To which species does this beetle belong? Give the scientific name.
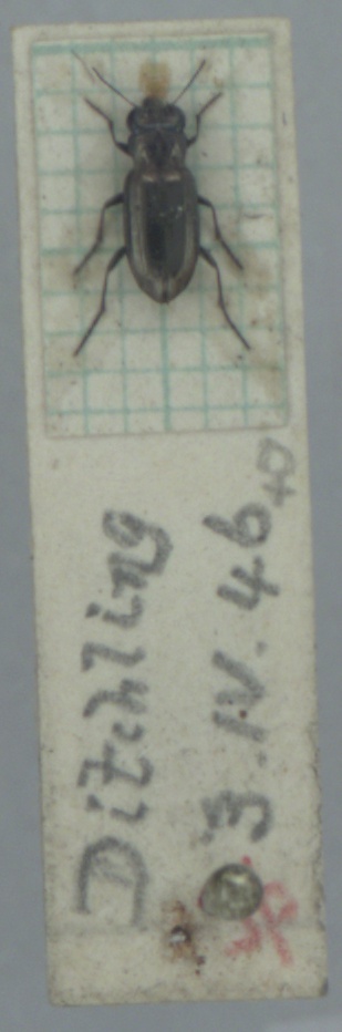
Notiophilus substriatus
